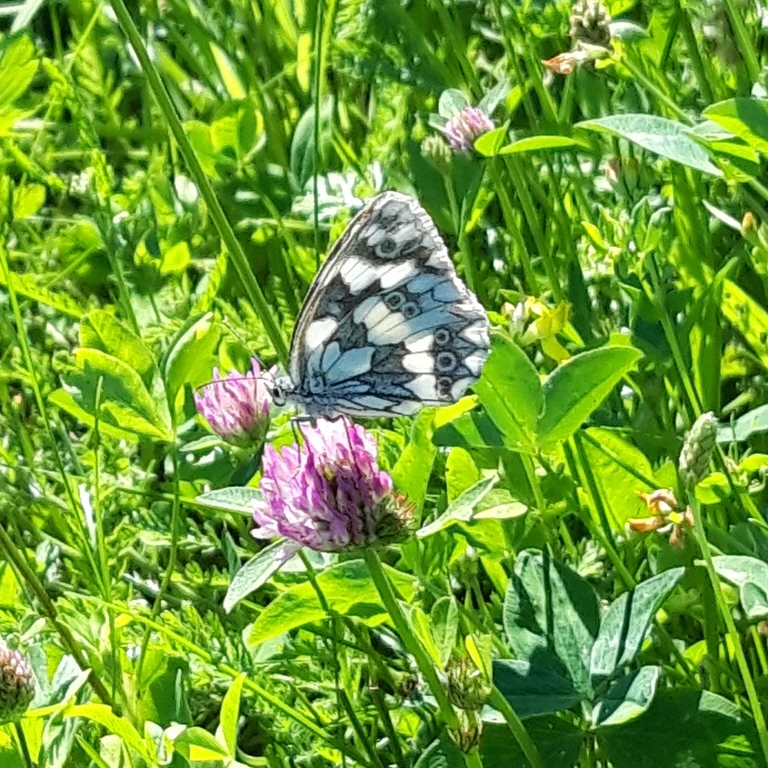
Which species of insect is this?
Melanargia galathea
